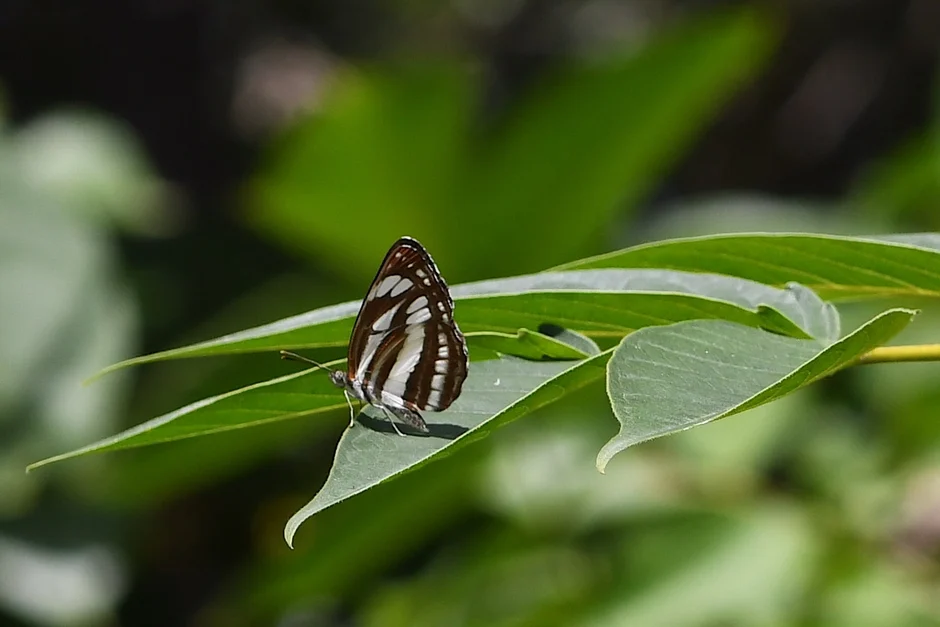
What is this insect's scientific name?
Neptis sappho
